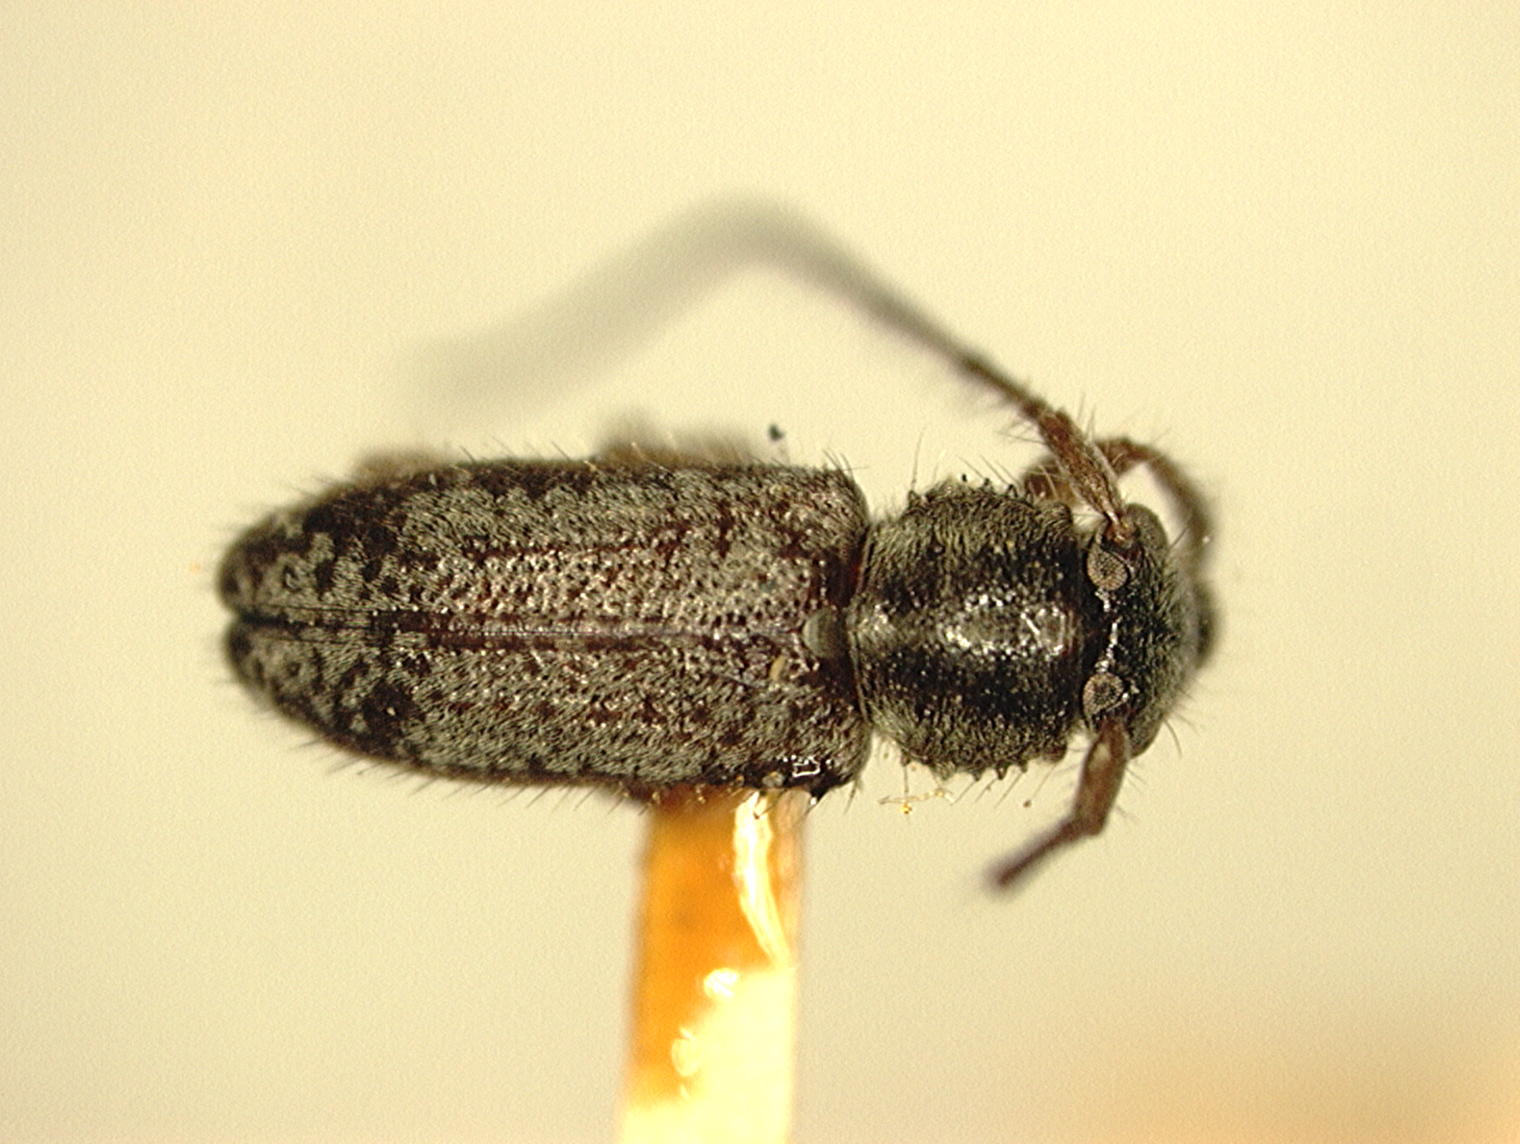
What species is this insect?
Xaenapta denticollis
